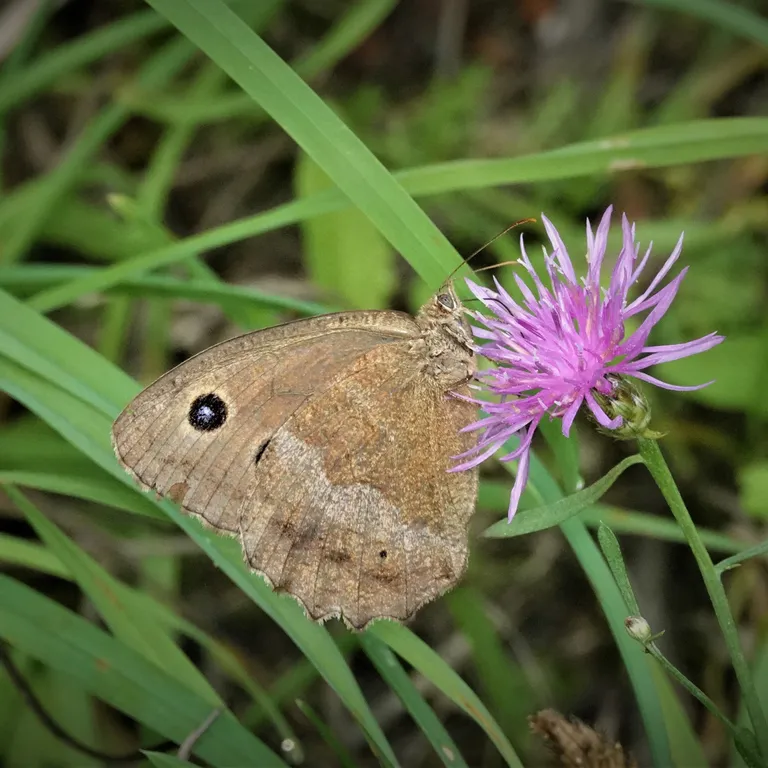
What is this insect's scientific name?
Minois dryas
